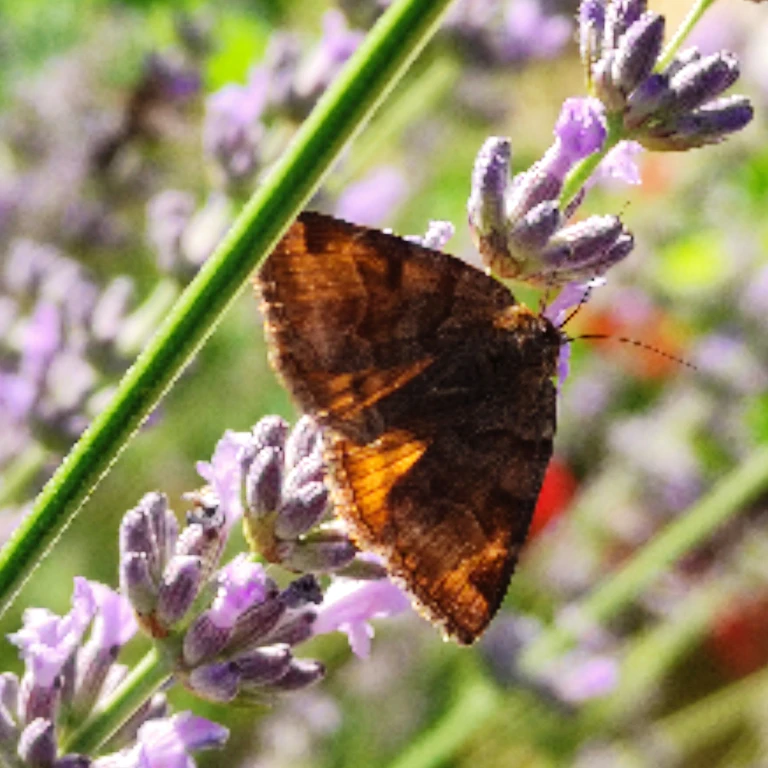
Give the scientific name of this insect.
Euclidia glyphica
